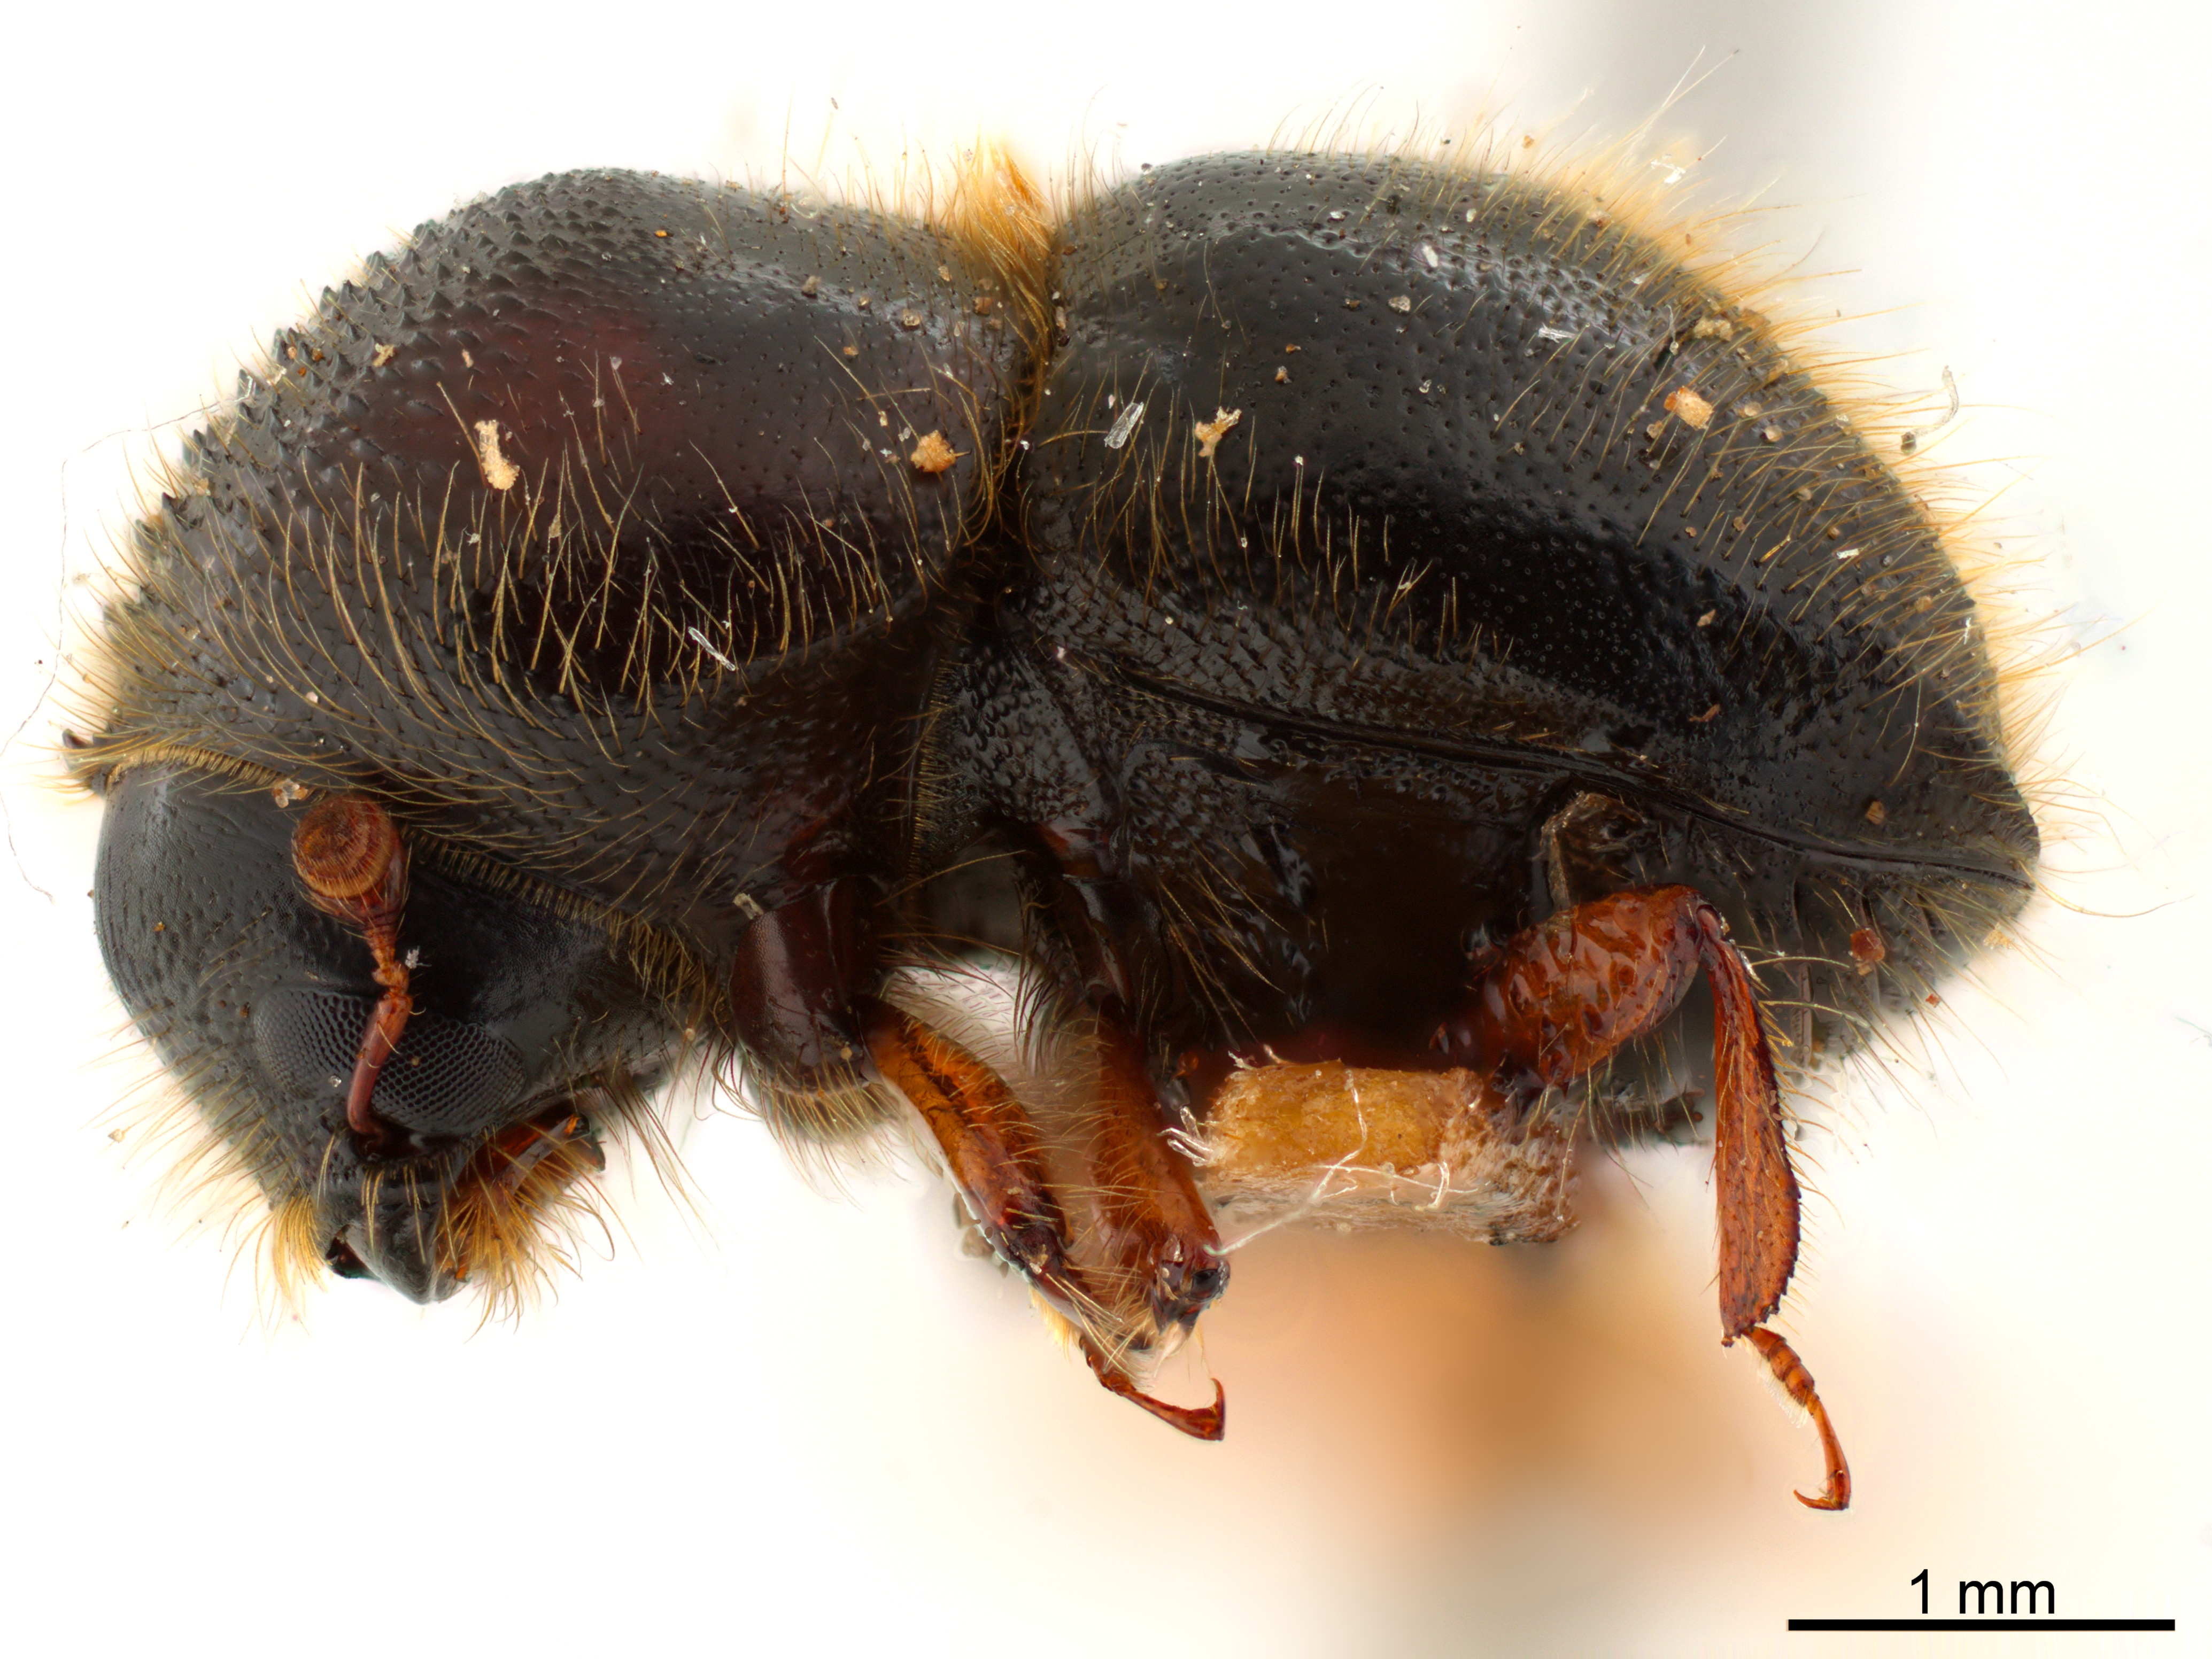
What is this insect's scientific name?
Hadrodemius comans
